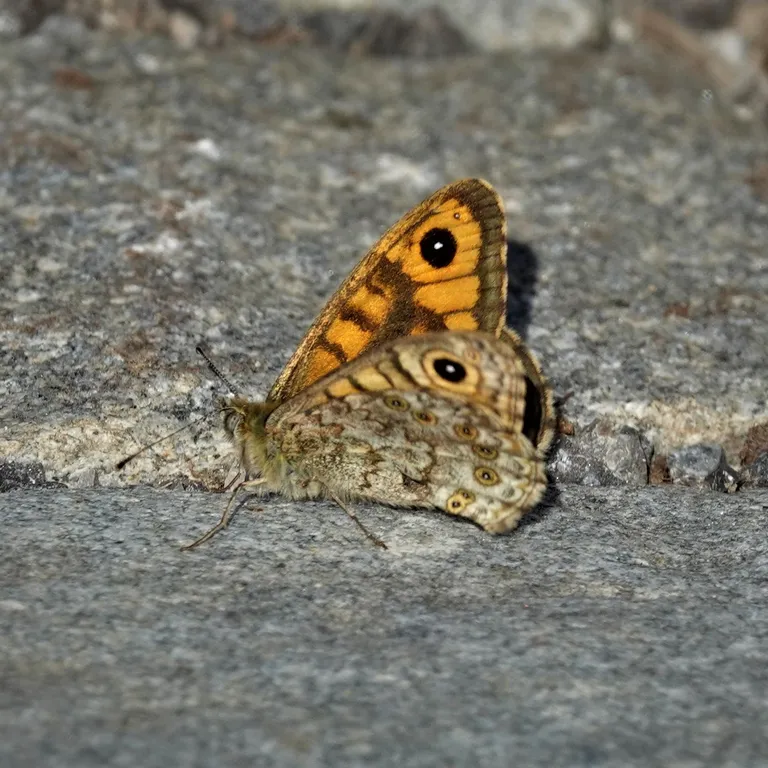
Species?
Lasiommata megera (also Pararge megera)
